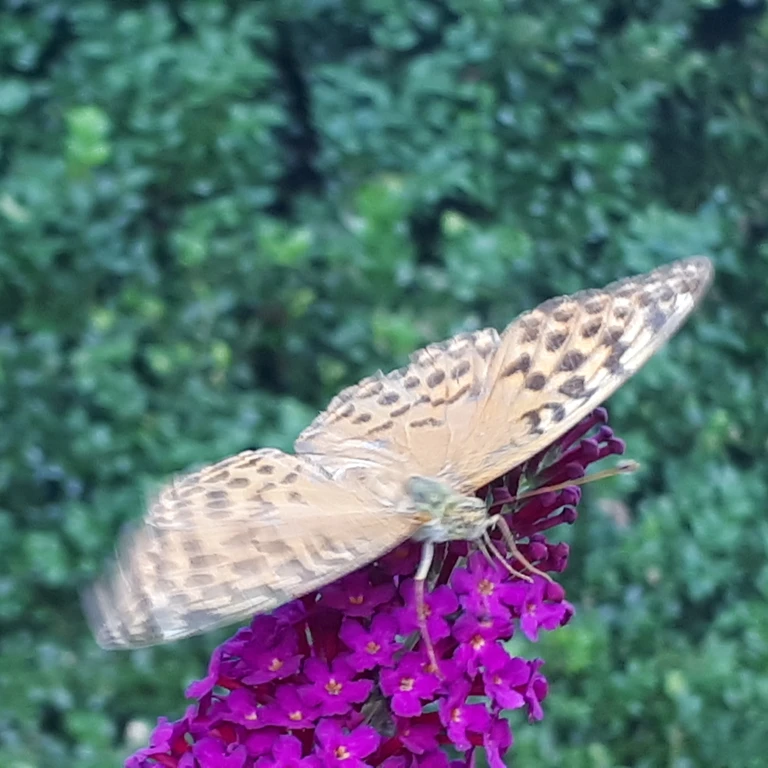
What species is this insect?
Argynnis paphia
